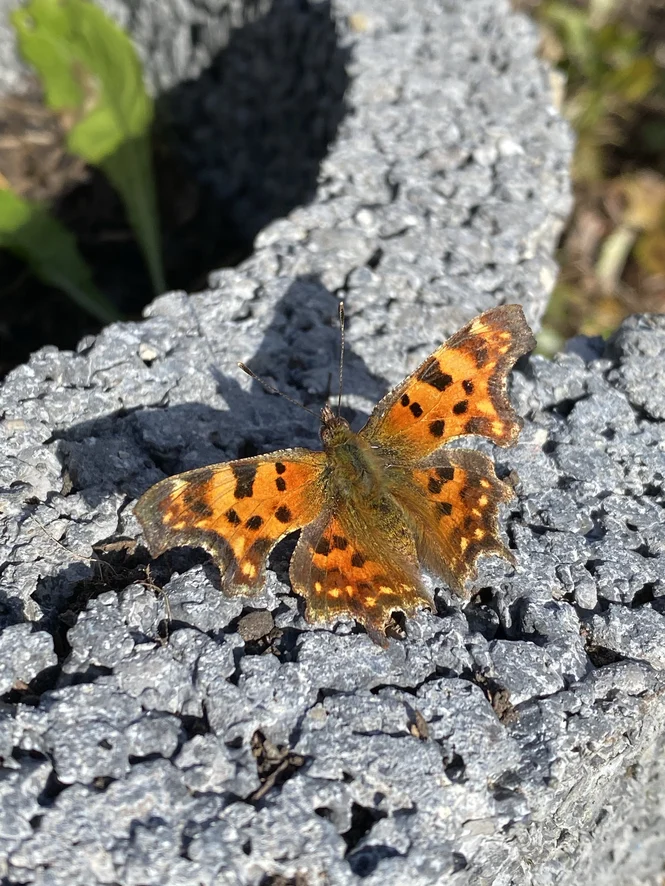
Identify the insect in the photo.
Polygonia c-album
